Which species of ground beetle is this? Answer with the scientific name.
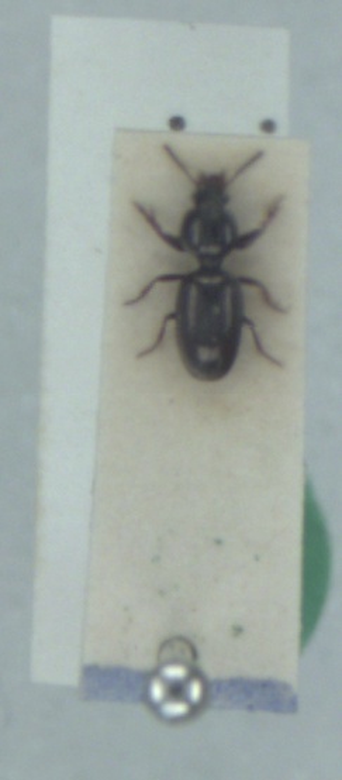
Dyschirius thoracicus
